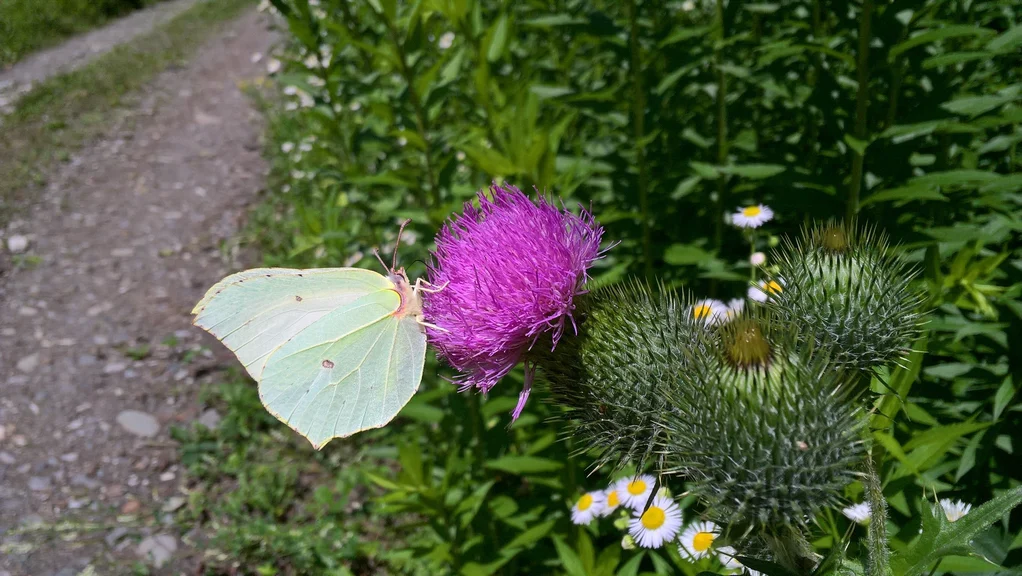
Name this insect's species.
Gonepteryx rhamni
